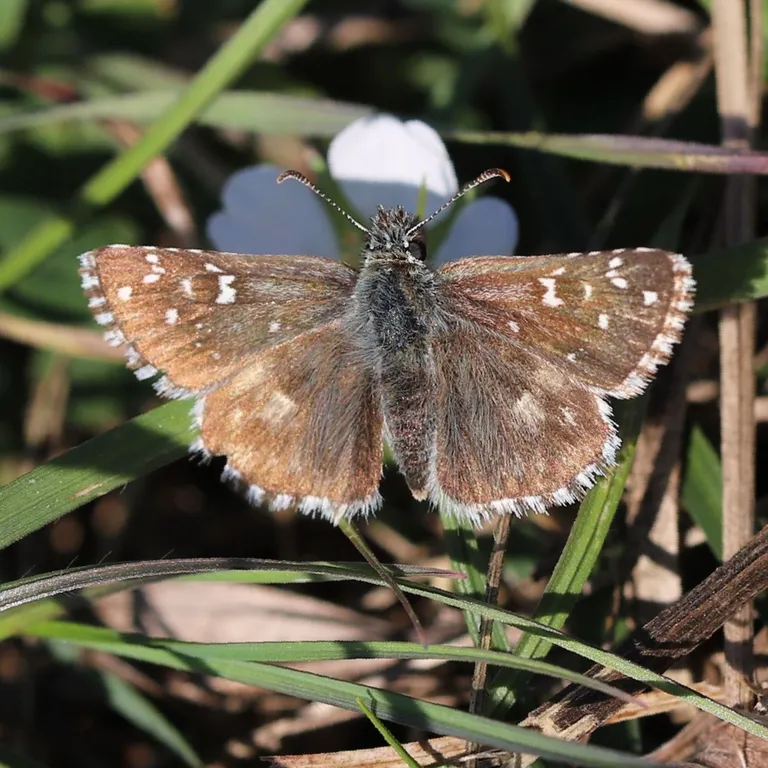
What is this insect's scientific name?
Pyrgus armoricanus
